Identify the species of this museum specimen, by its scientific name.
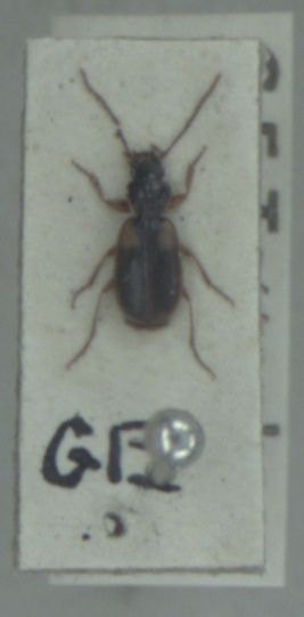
Badister sodalis
